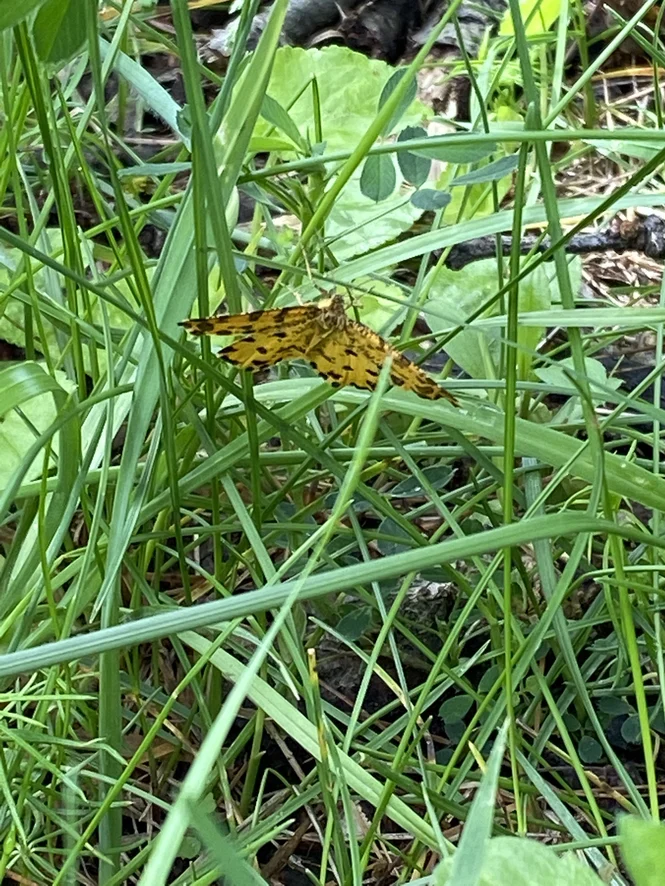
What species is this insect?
Pseudopanthera macularia
